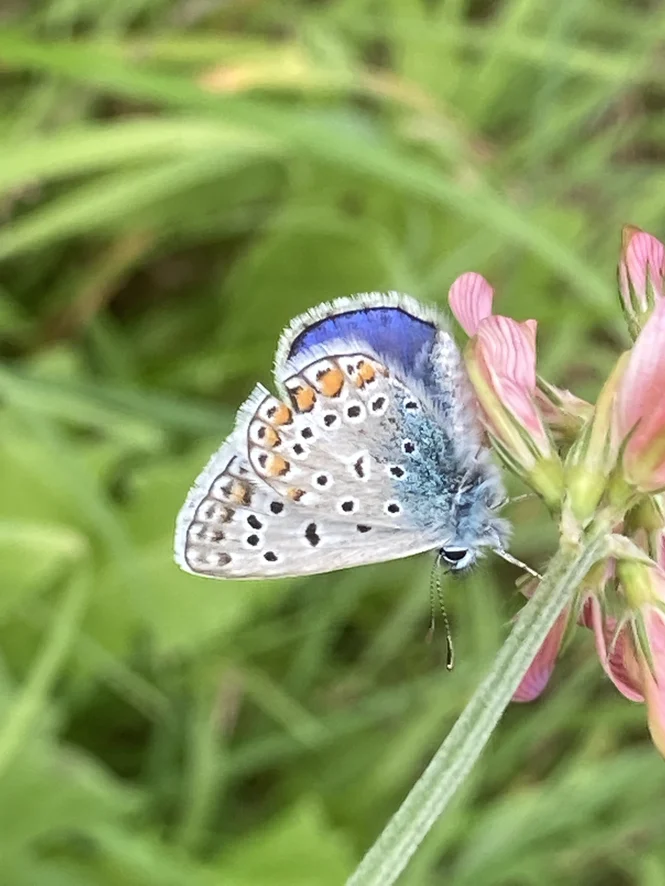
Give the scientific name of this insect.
Polyommatus icarus
